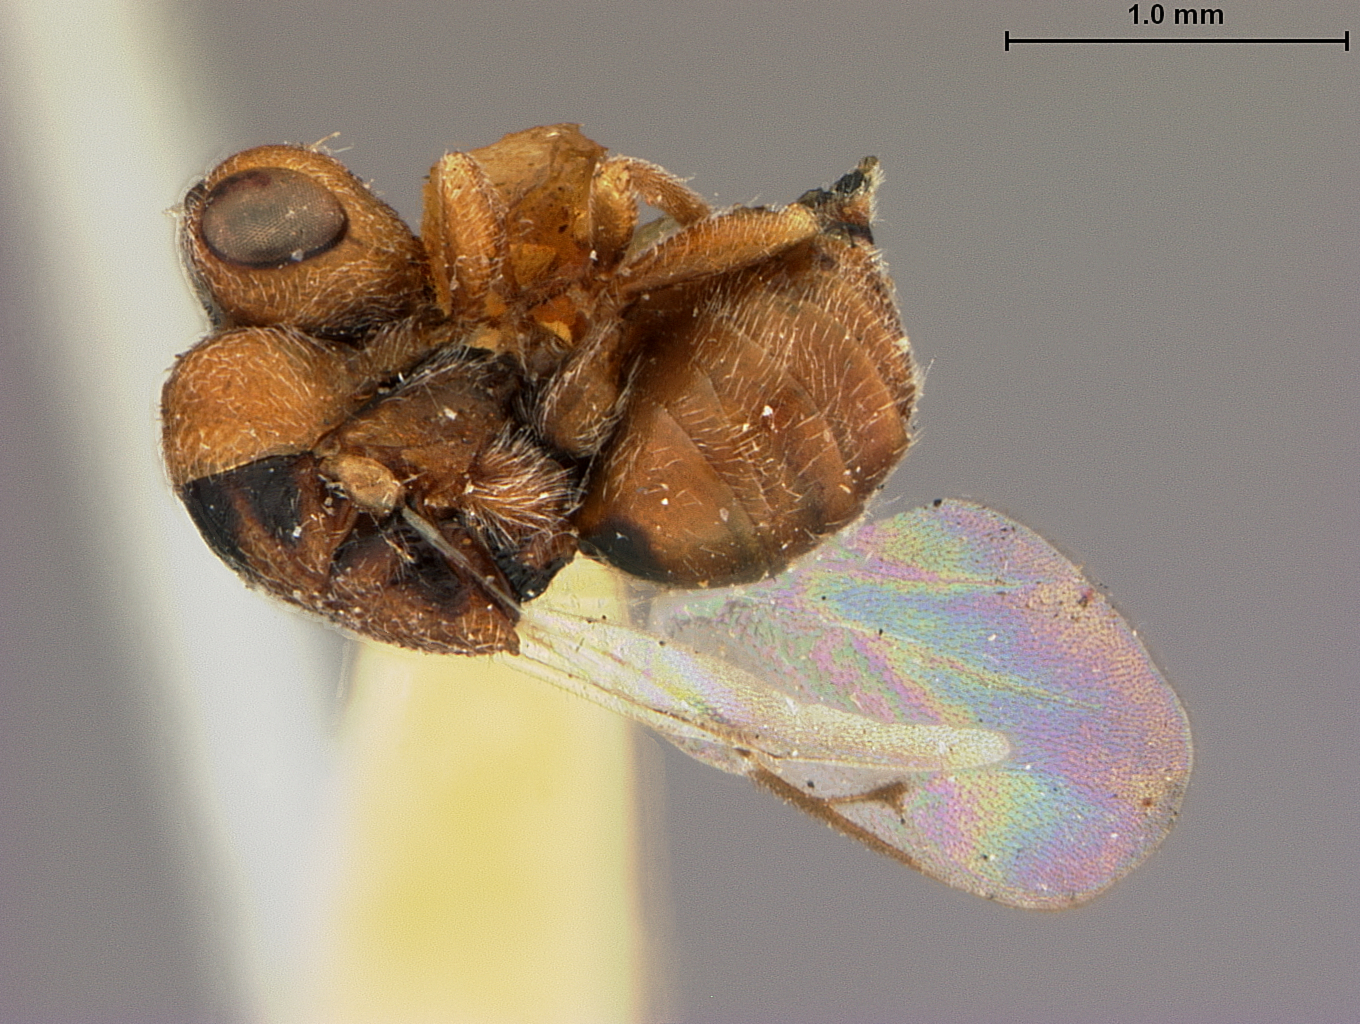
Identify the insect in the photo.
Systole koebelei
